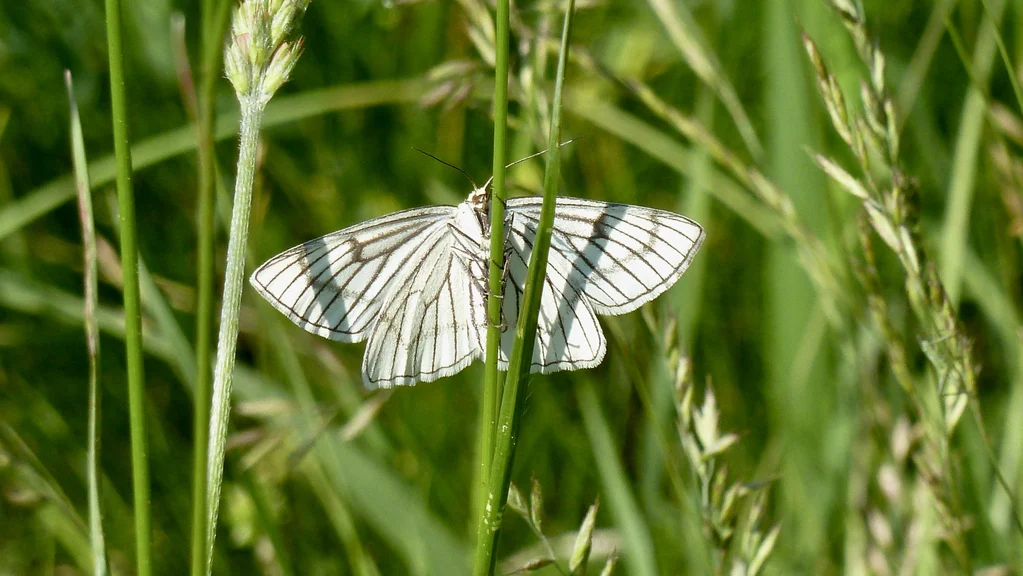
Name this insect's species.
Siona lineata
